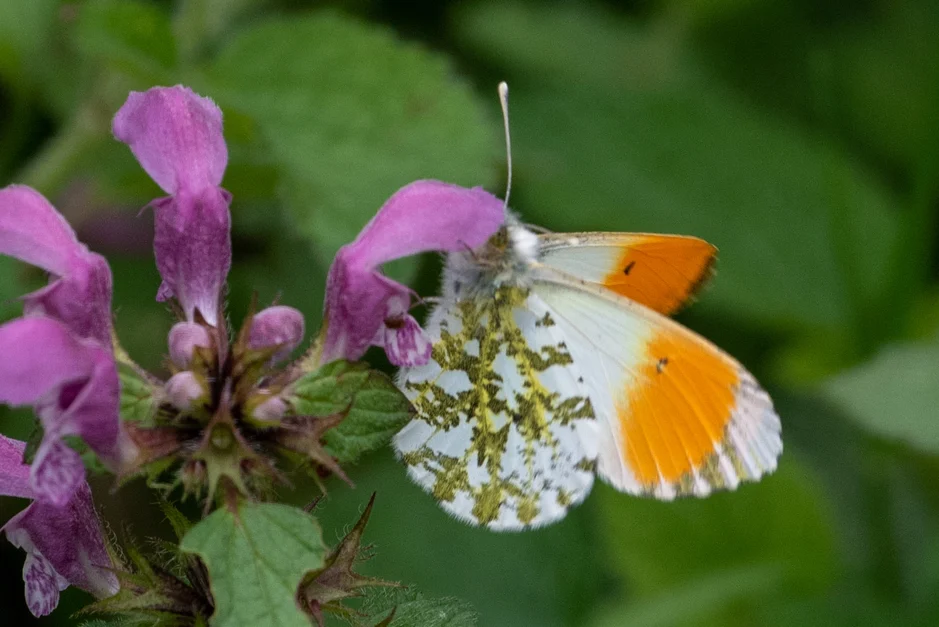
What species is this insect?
Anthocharis cardamines
